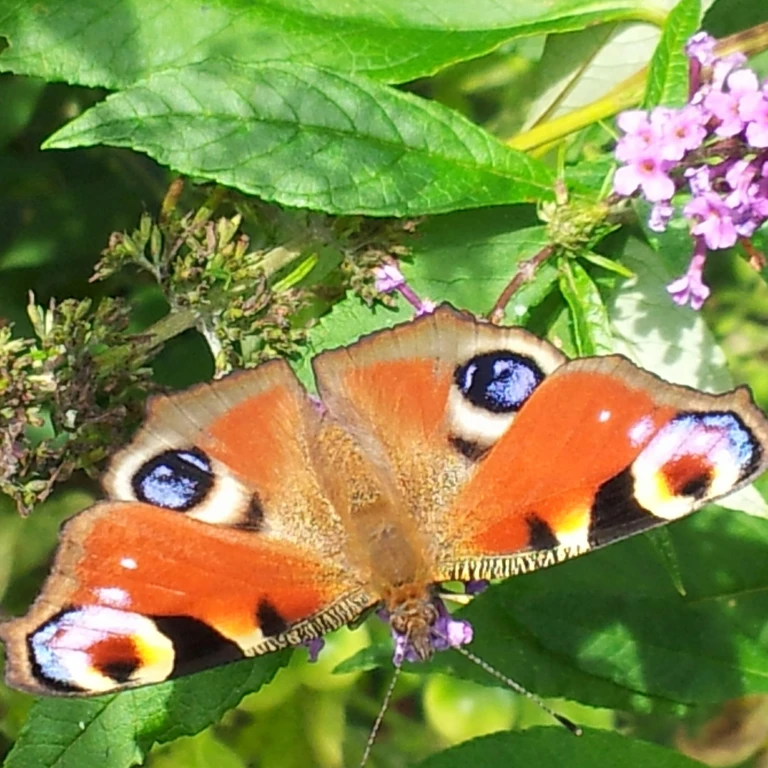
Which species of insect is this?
Aglais io
